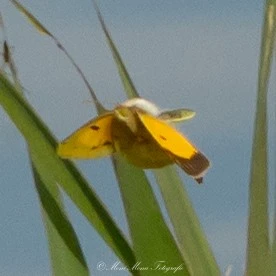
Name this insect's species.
Colias croceus
